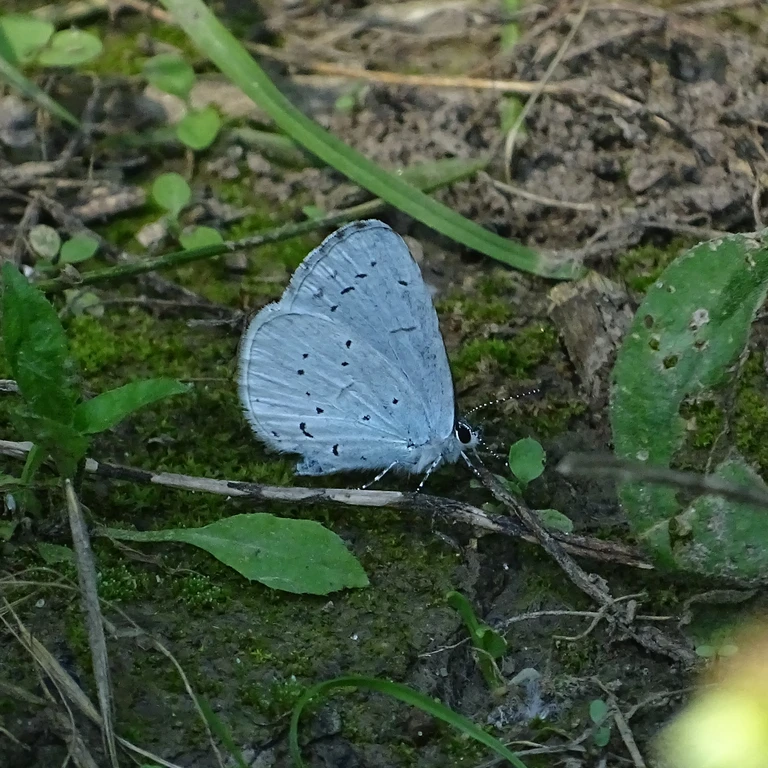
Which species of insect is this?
Celastrina argiolus
